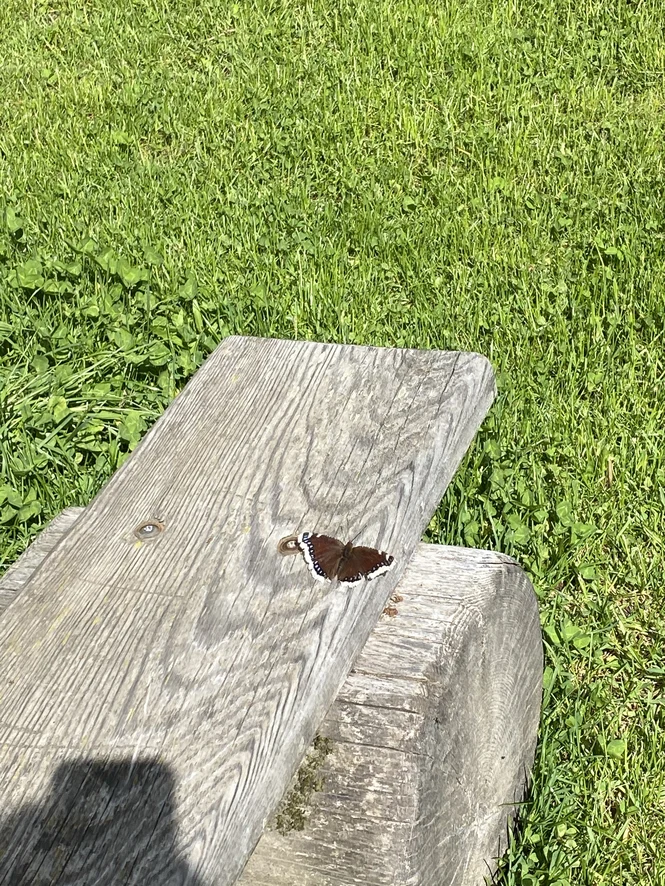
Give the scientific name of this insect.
Nymphalis antiopa
